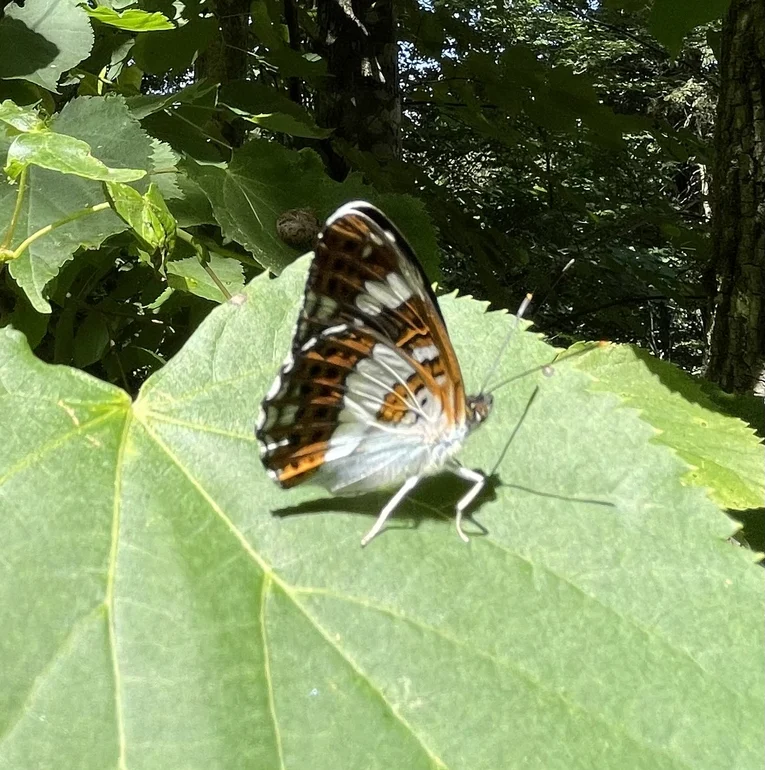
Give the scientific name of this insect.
Limenitis camilla (also Ladoga camilla)
